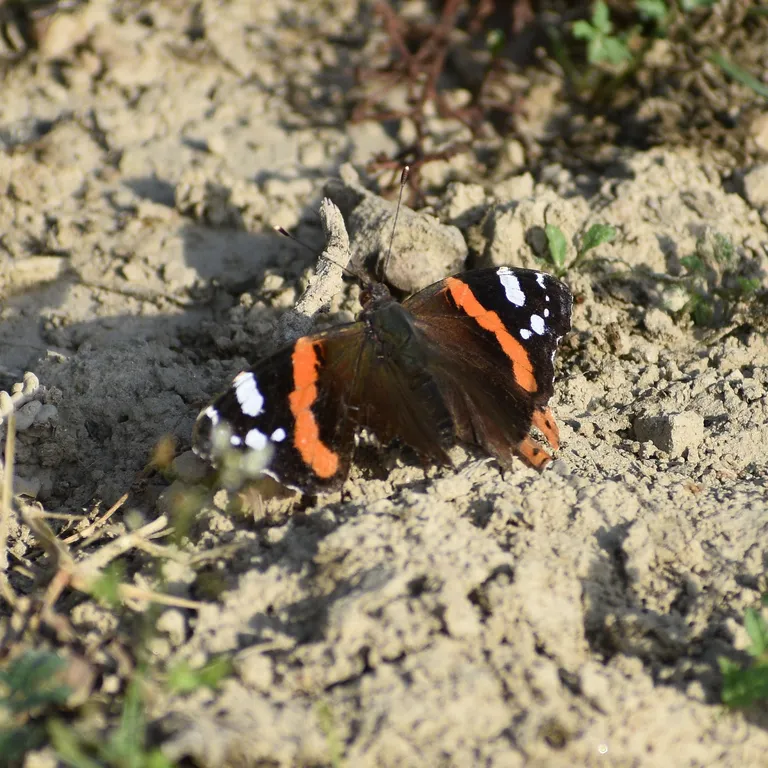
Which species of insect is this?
Vanessa atalanta
